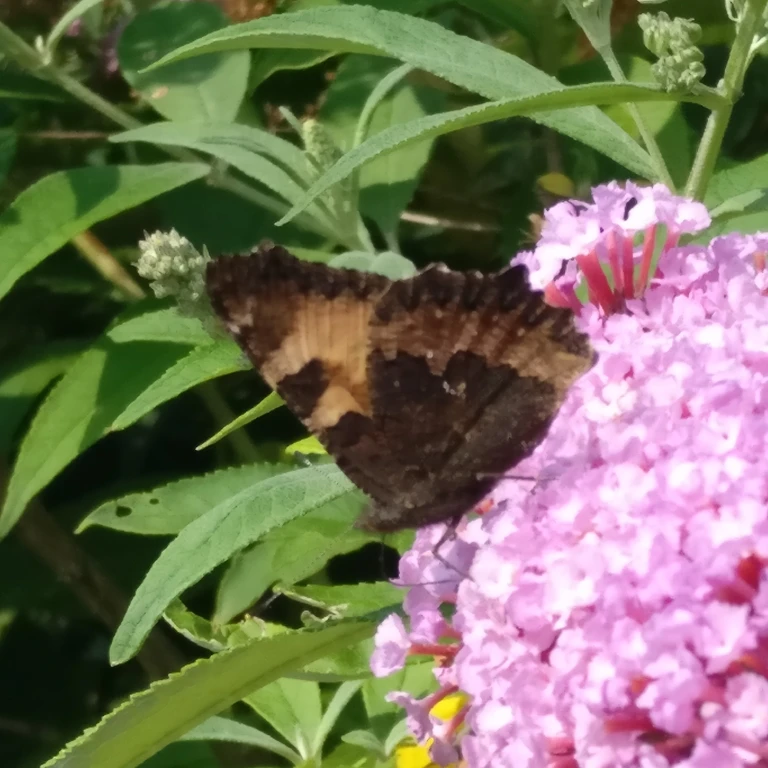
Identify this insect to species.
Aglais urticae
